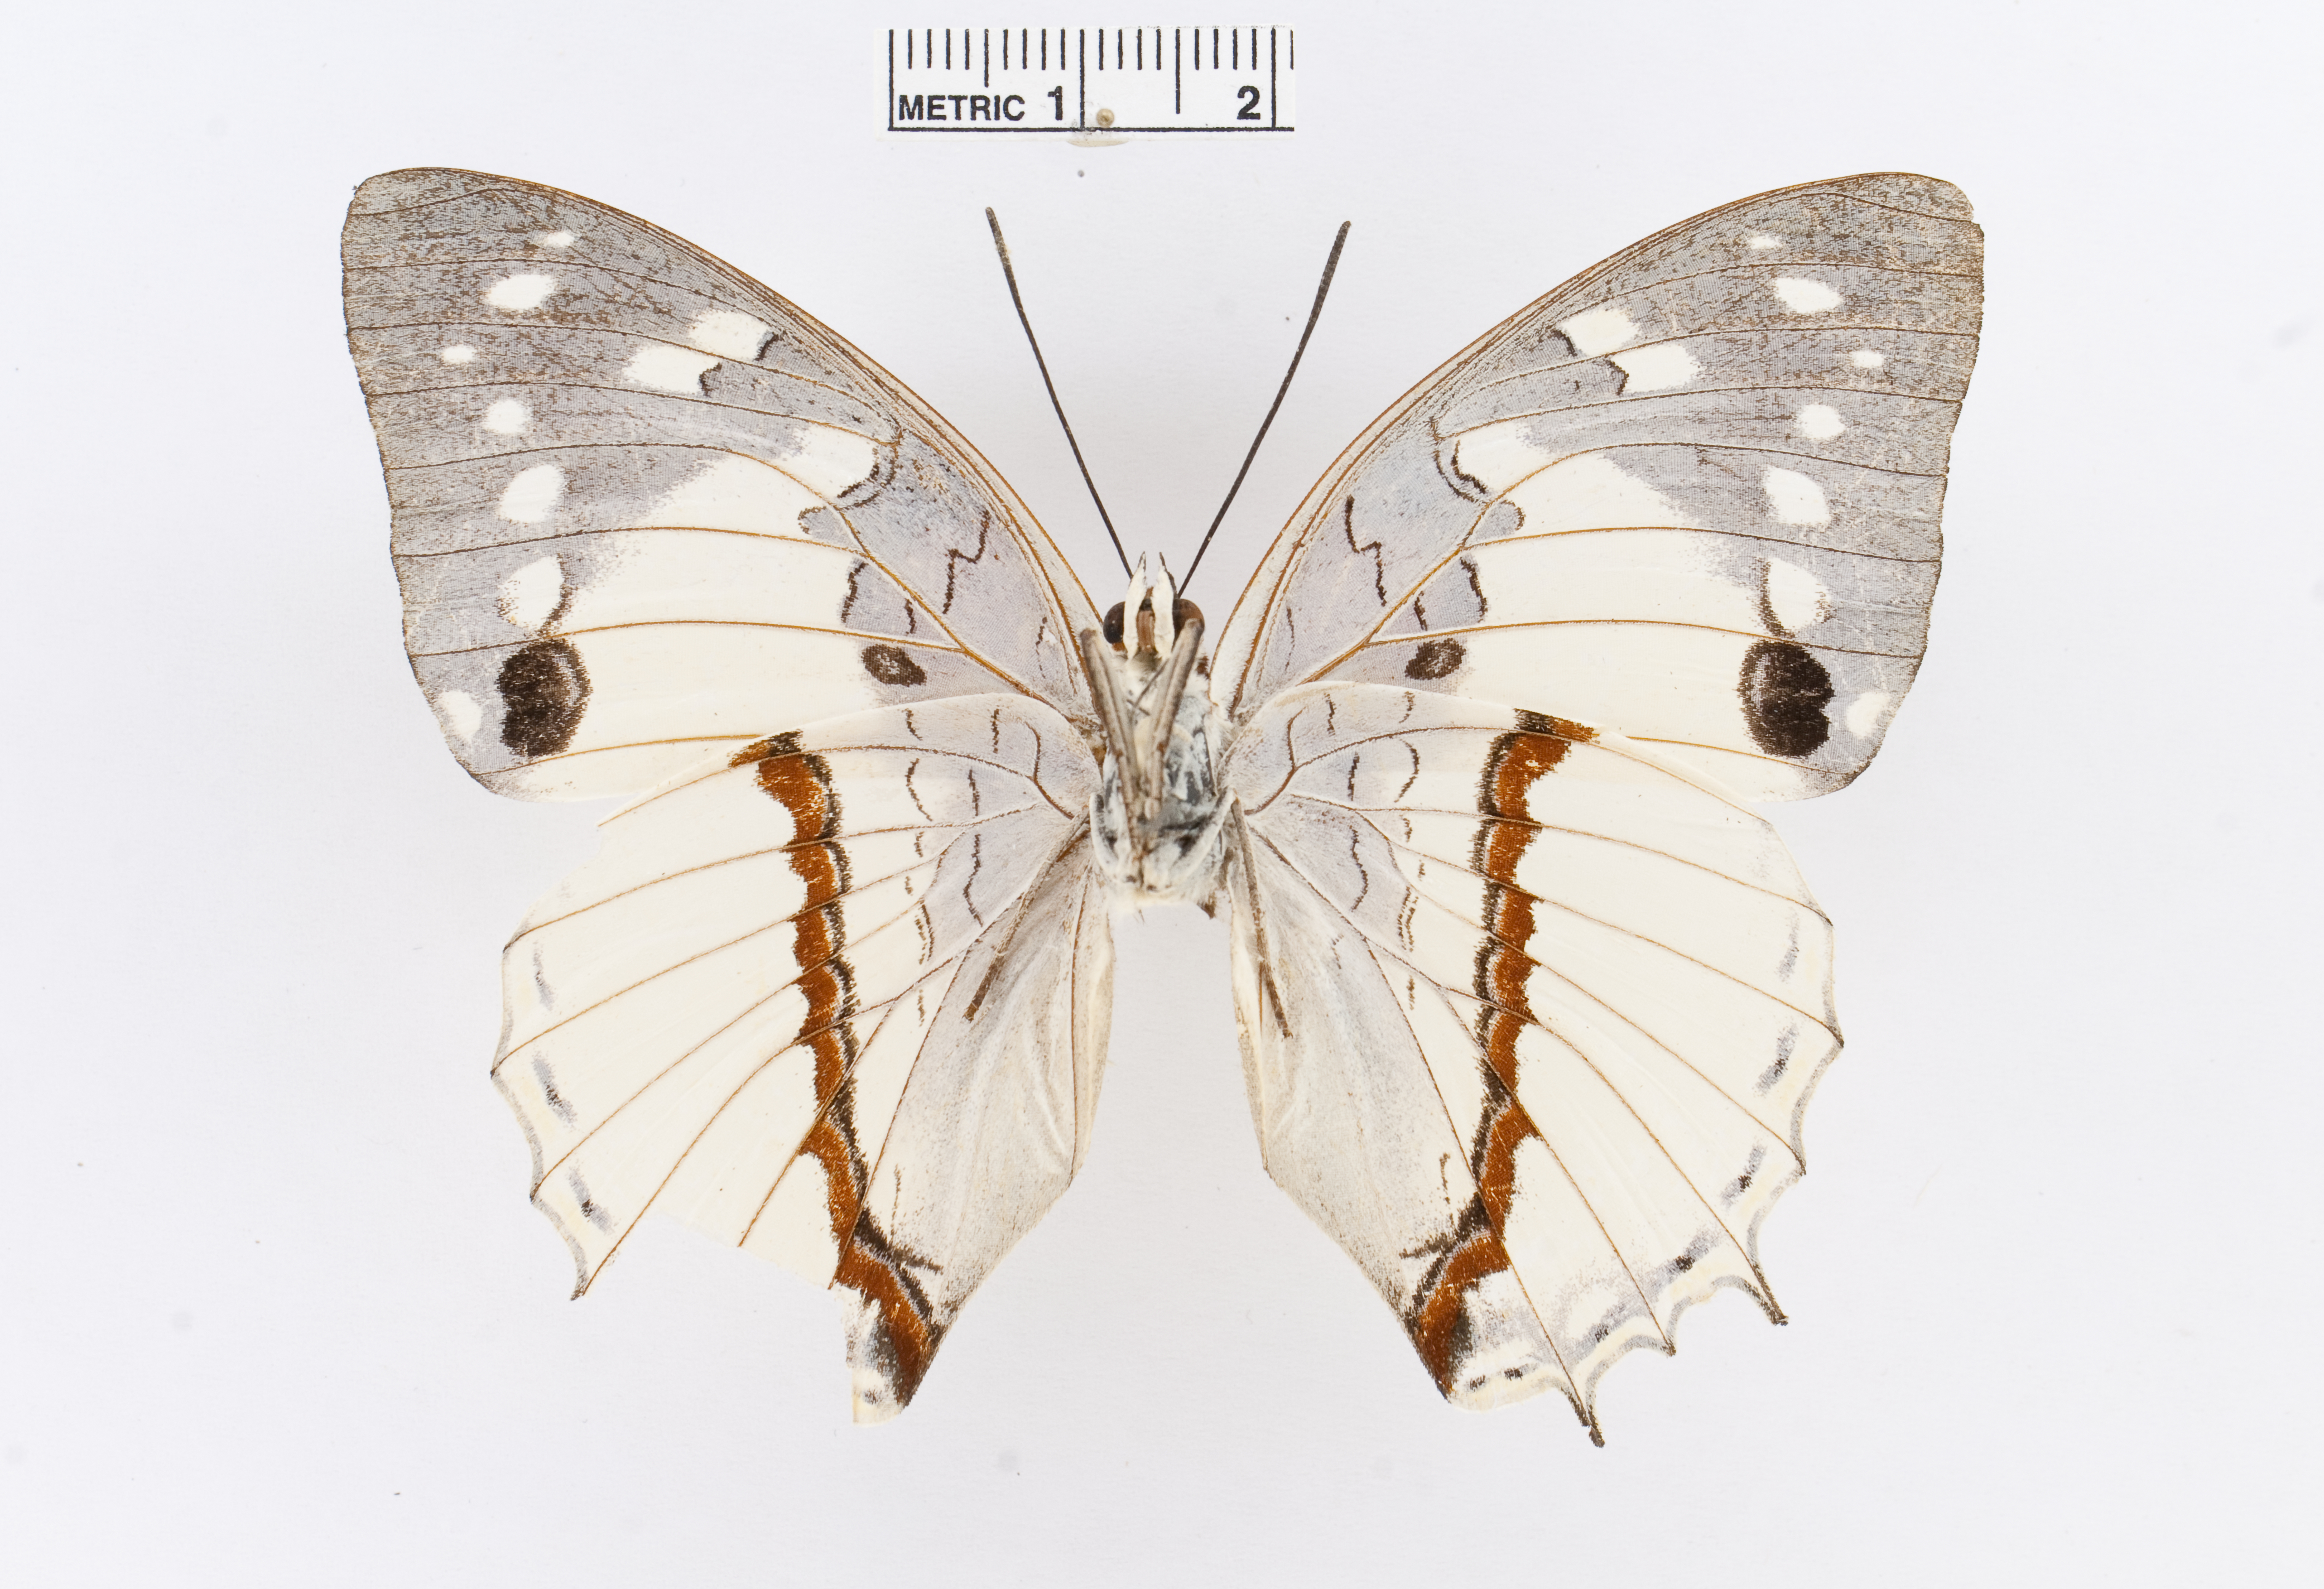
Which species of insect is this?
Charaxes hadrianus
